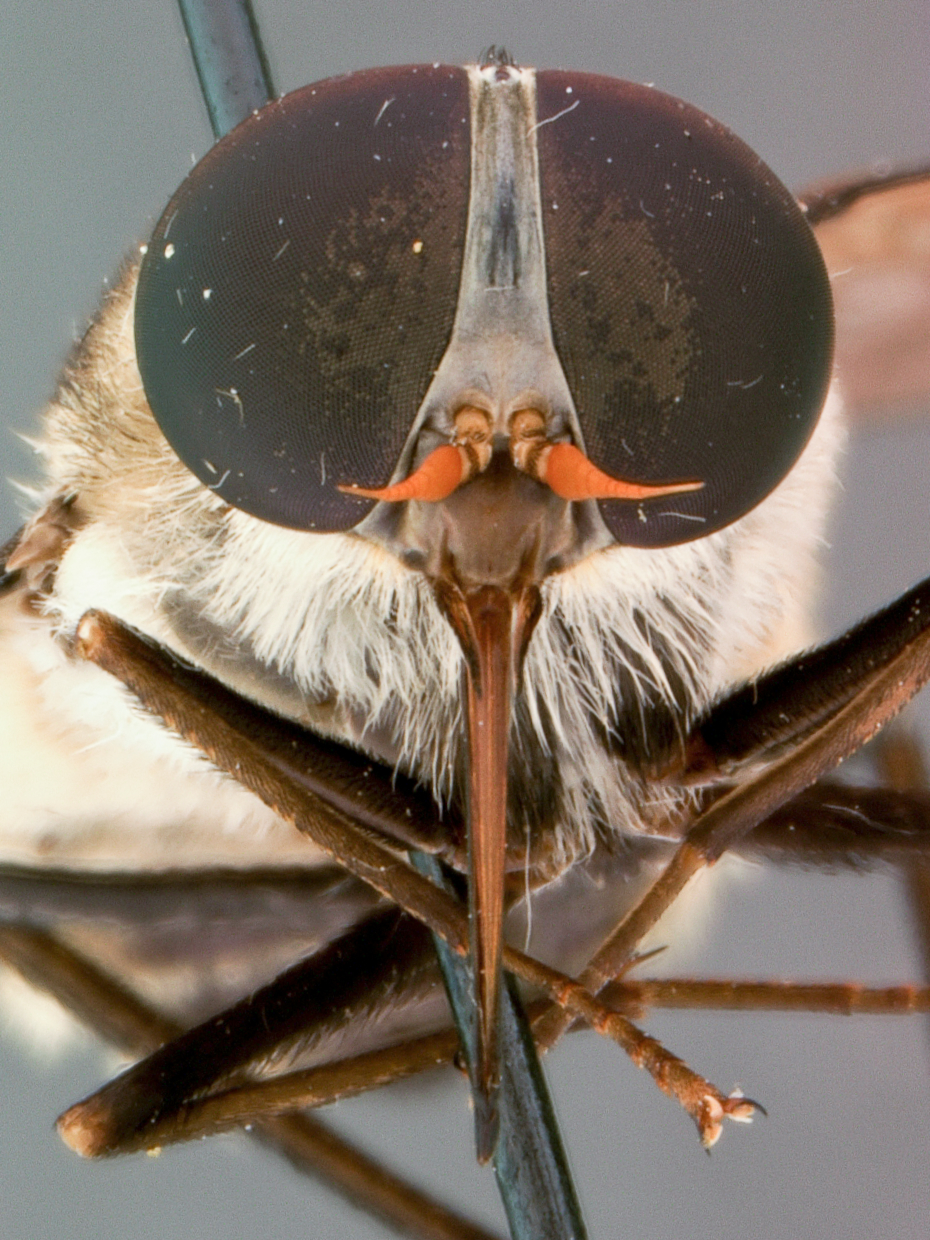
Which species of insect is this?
Esenbeckia weemsi
